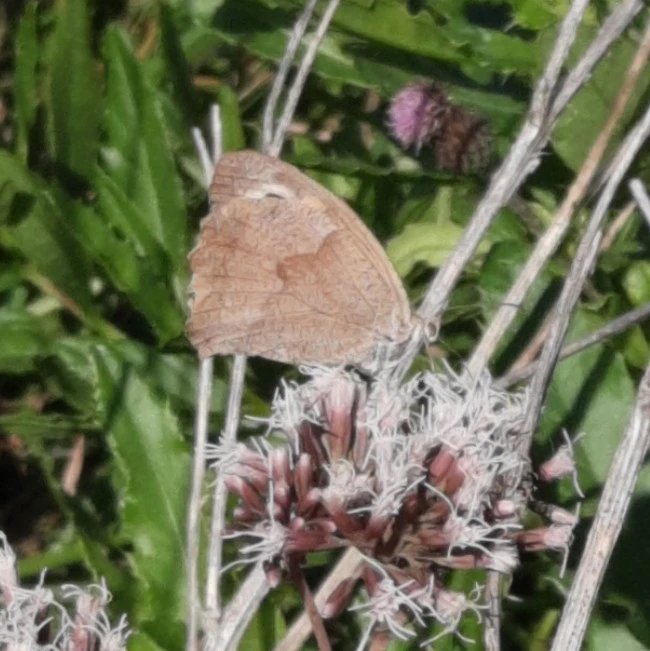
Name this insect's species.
Maniola jurtina
